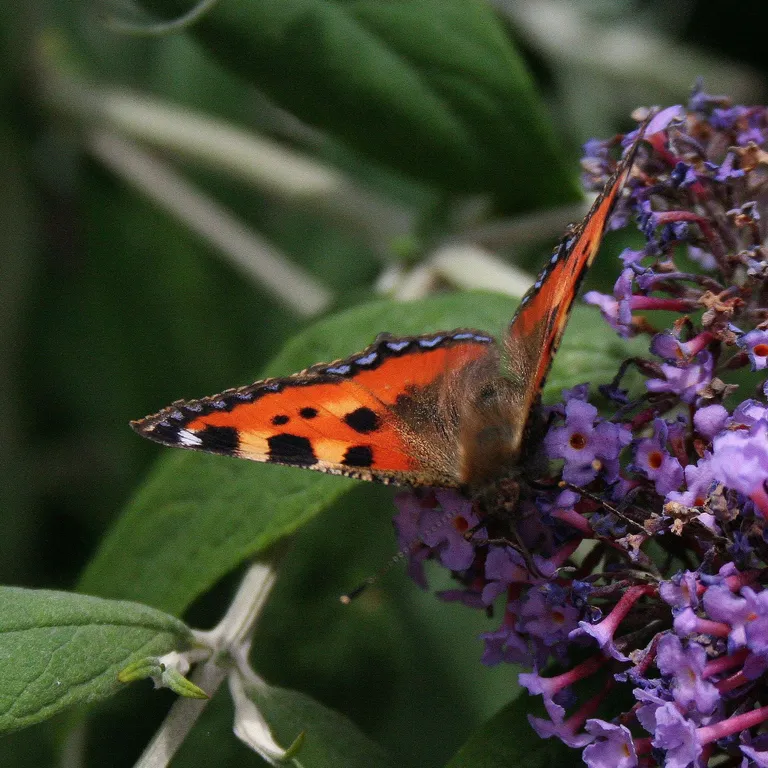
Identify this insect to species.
Aglais urticae
